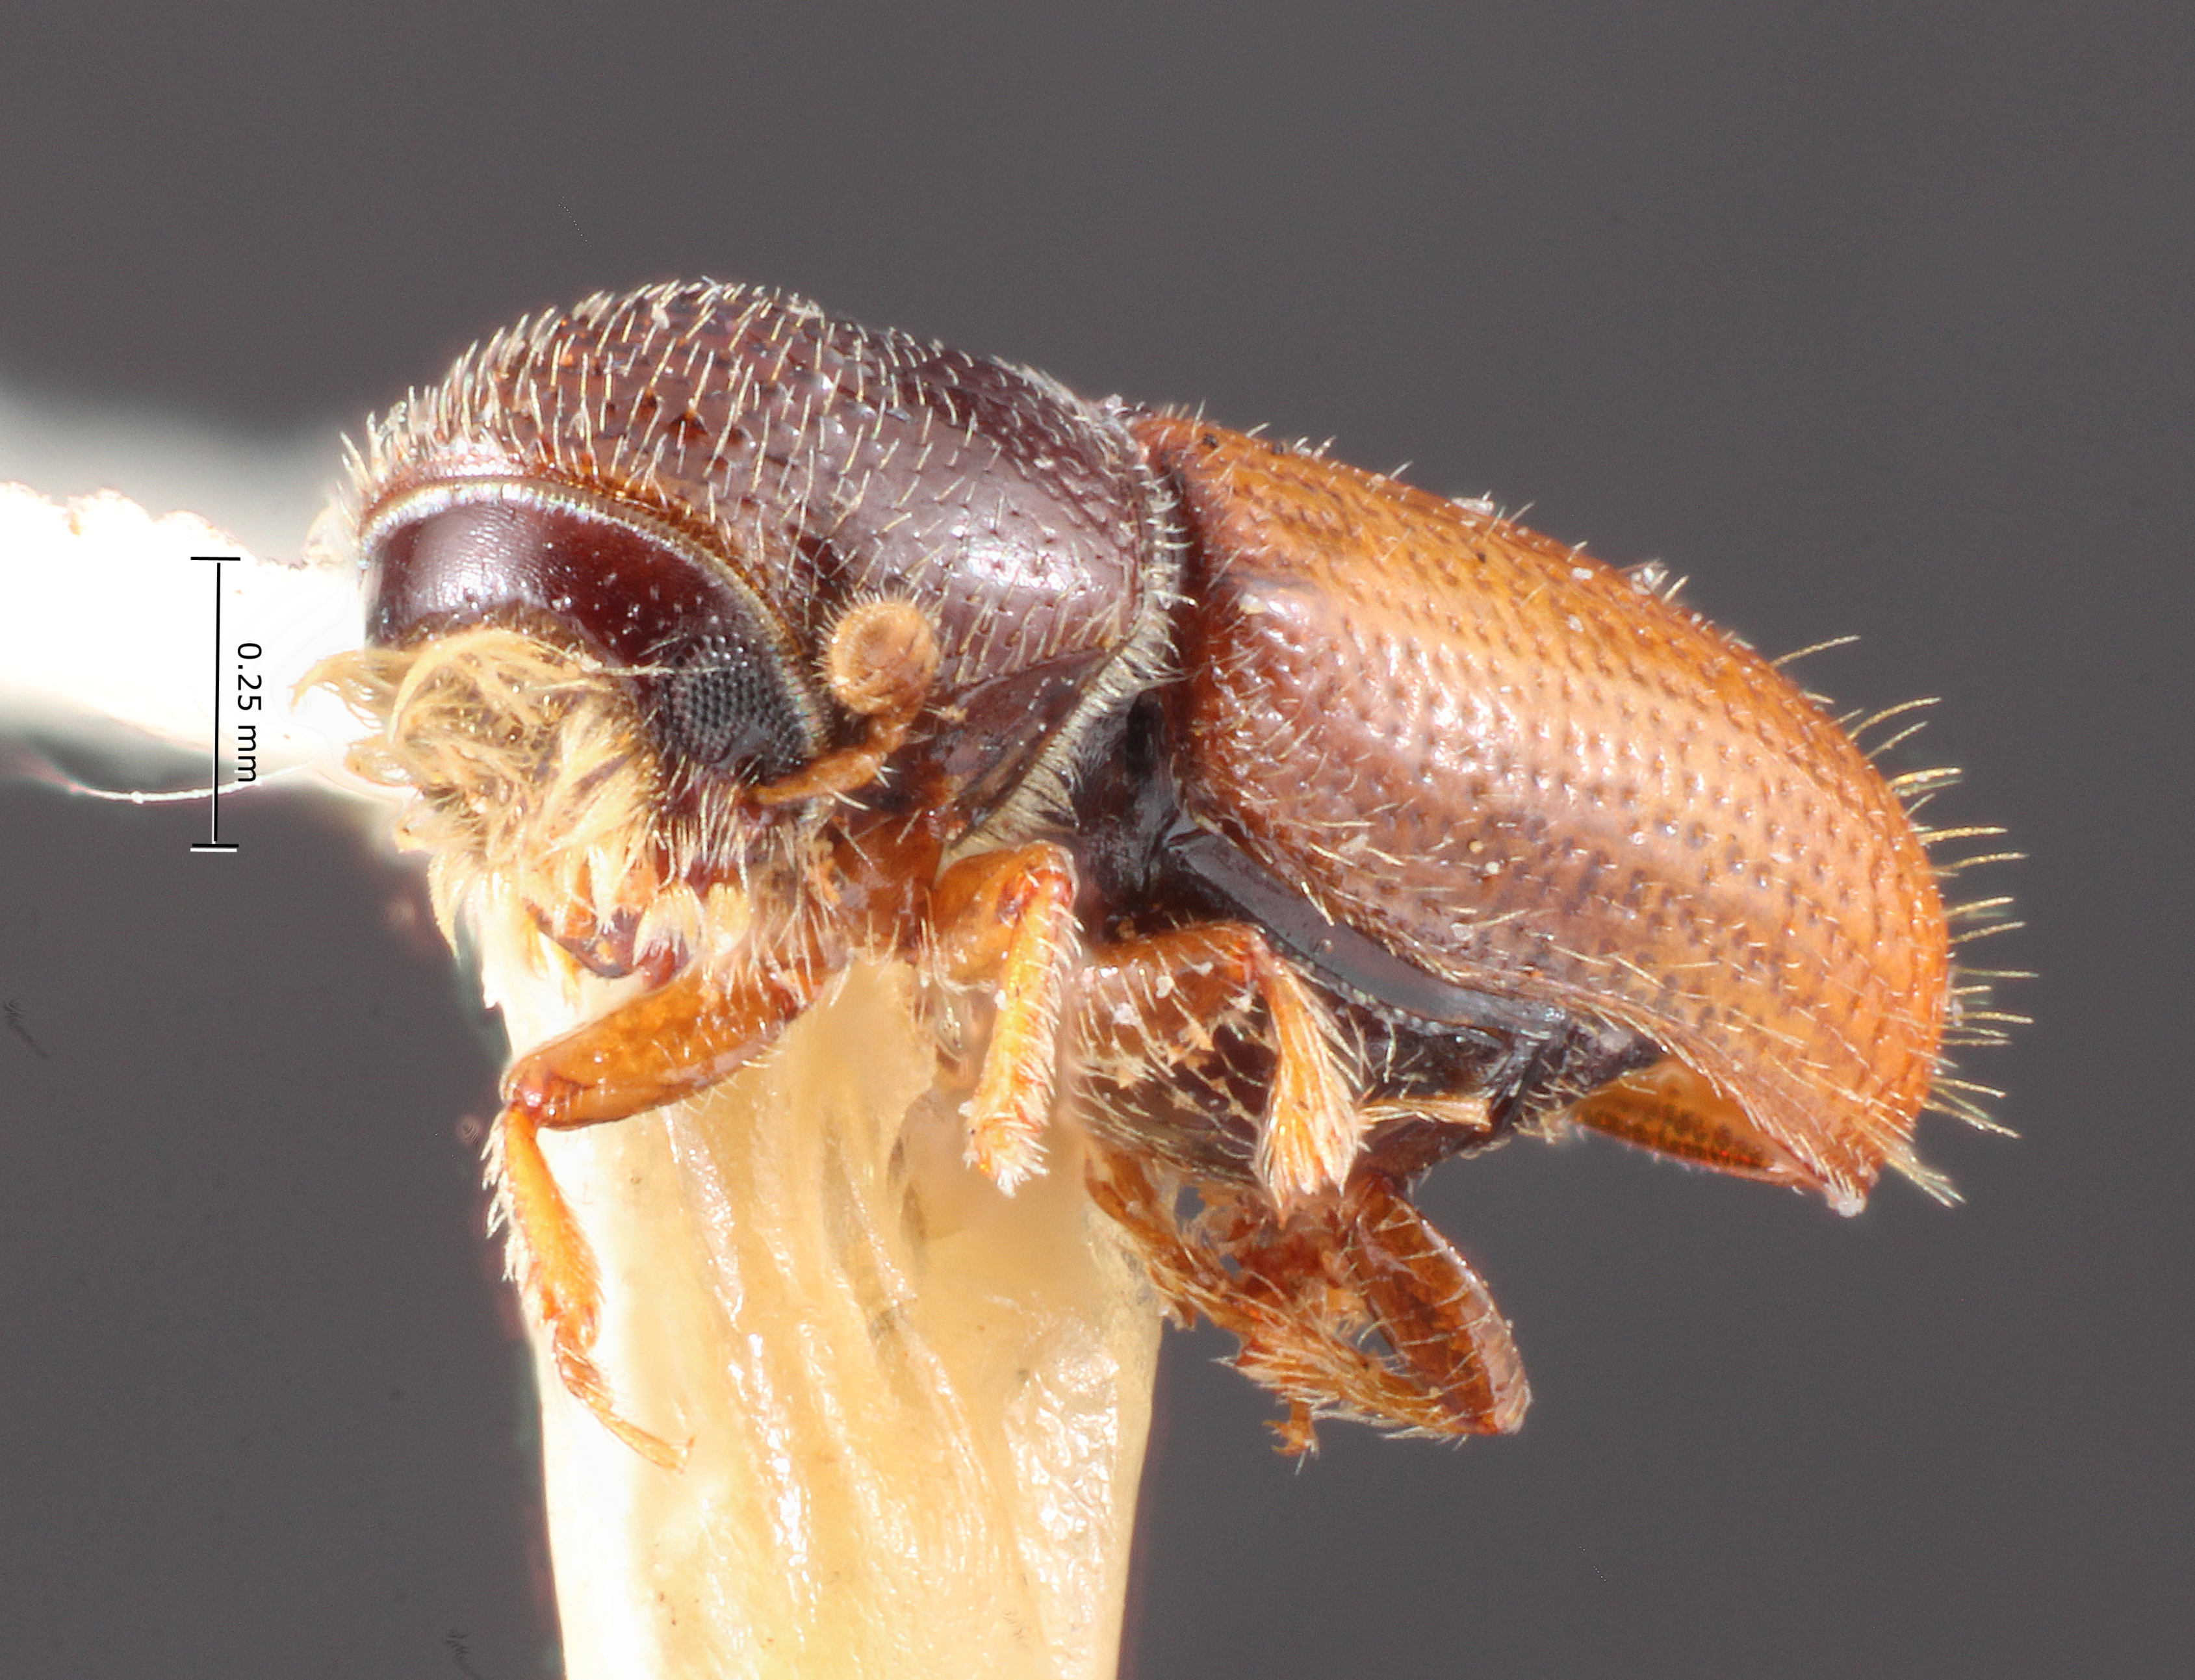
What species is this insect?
Pityophthorus ciliatus
